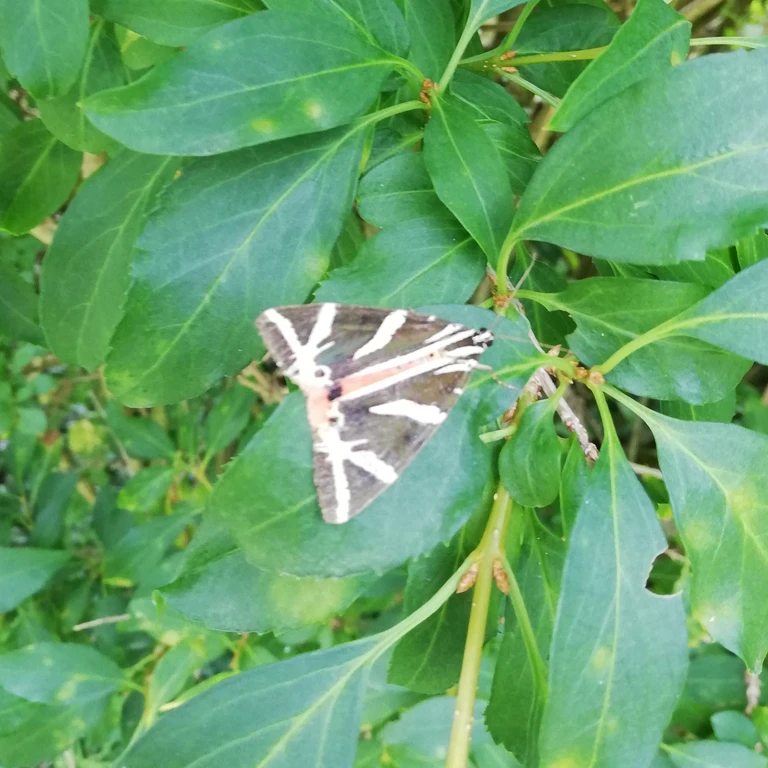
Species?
Euplagia quadripunctaria
